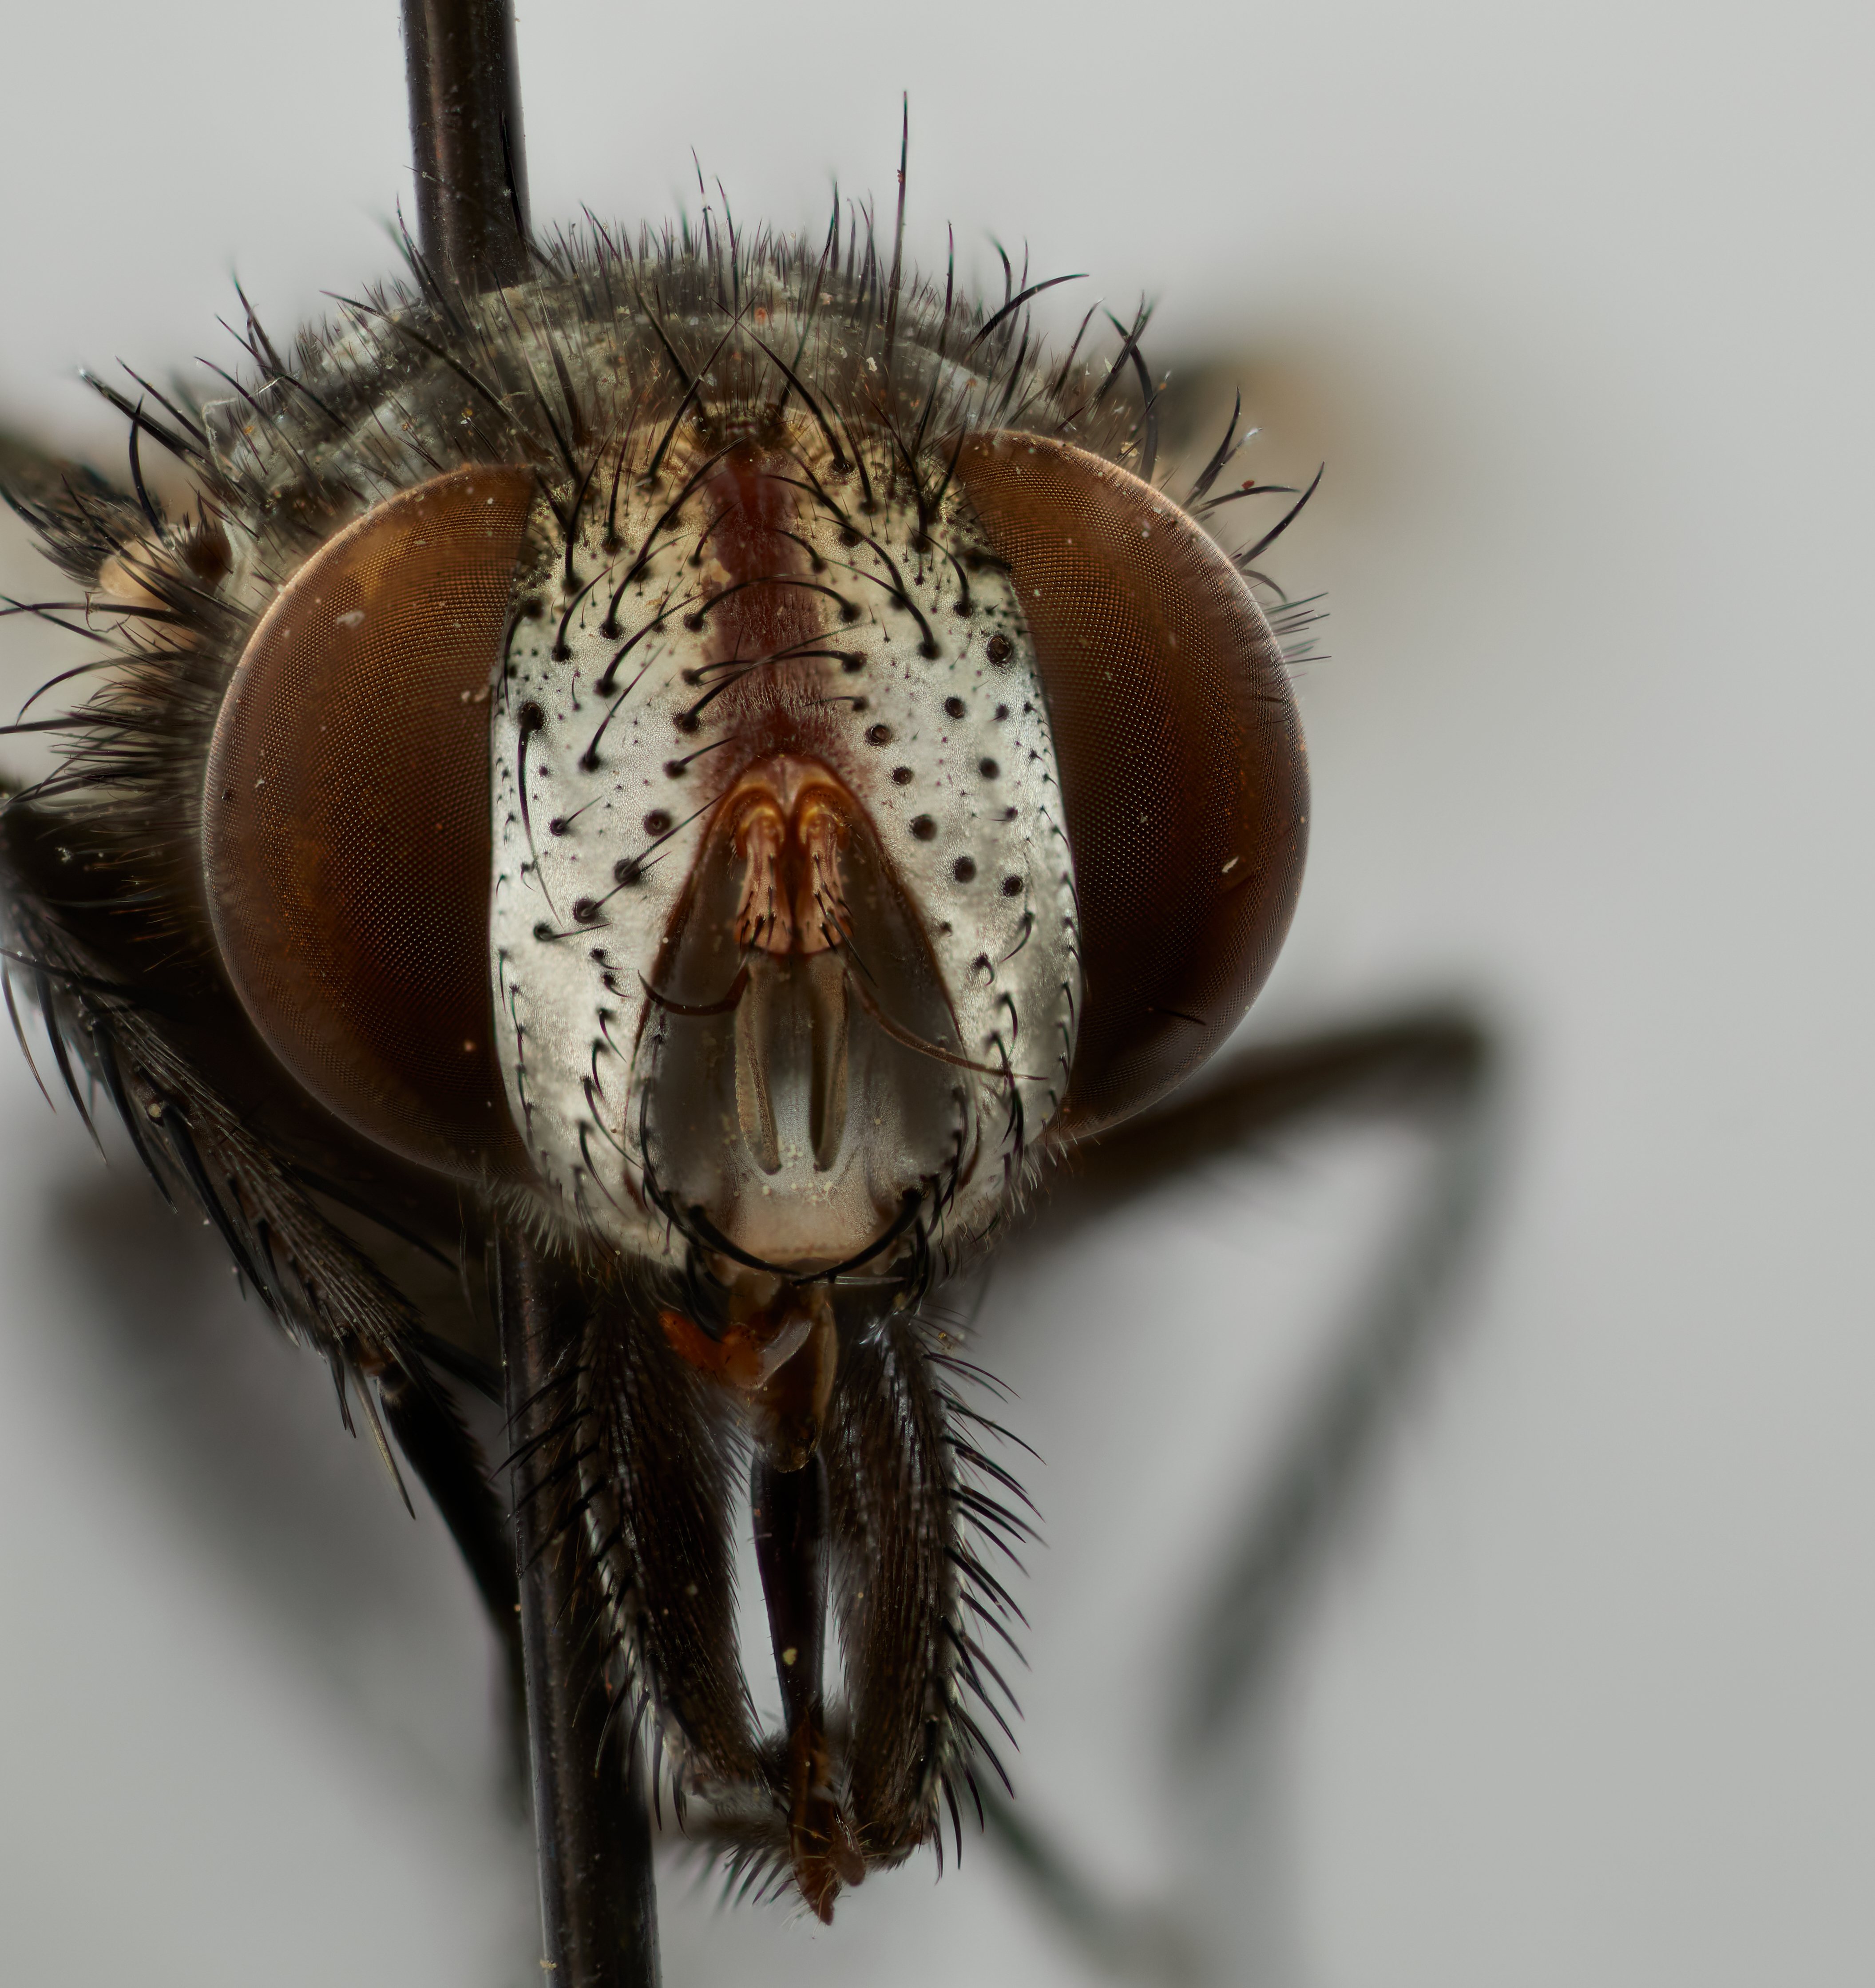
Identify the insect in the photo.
Cnephalomyia floridana
